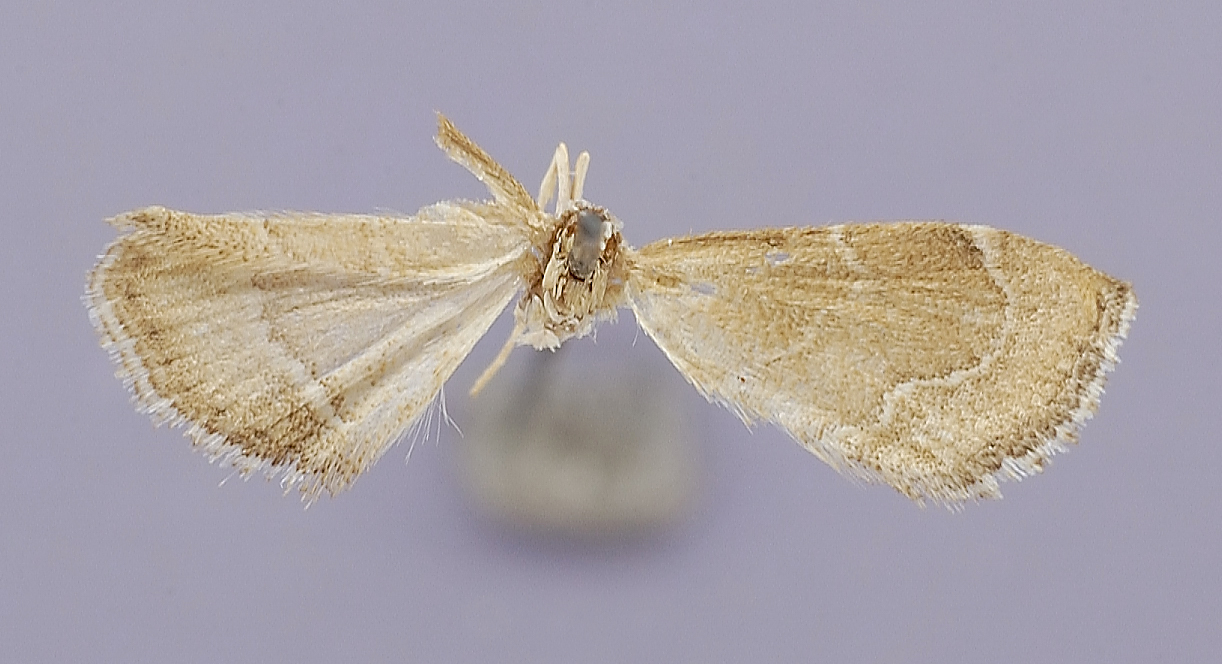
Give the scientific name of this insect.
Symphysa ochralis
